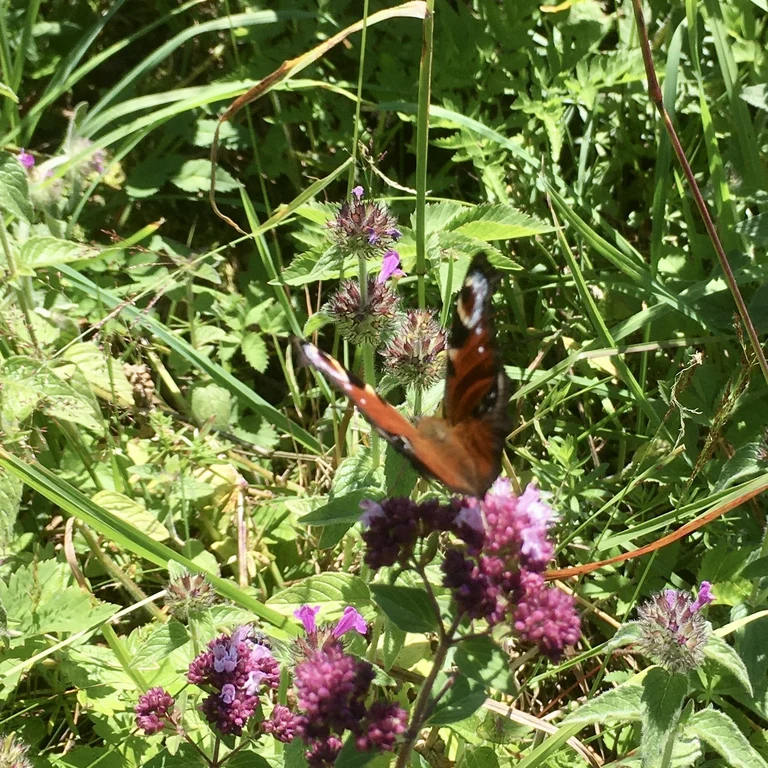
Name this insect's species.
Aglais io
